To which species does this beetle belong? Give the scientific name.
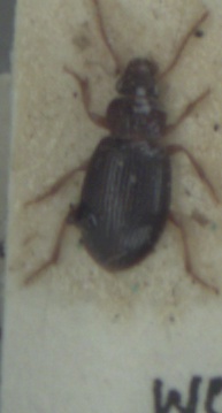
Bradycellus sharpi
